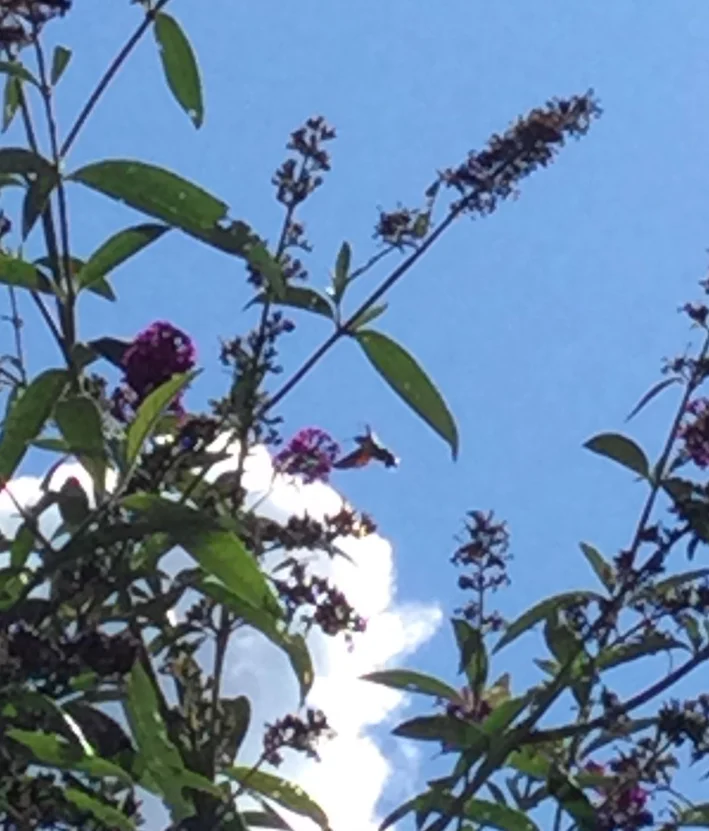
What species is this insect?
Macroglossum stellatarum
